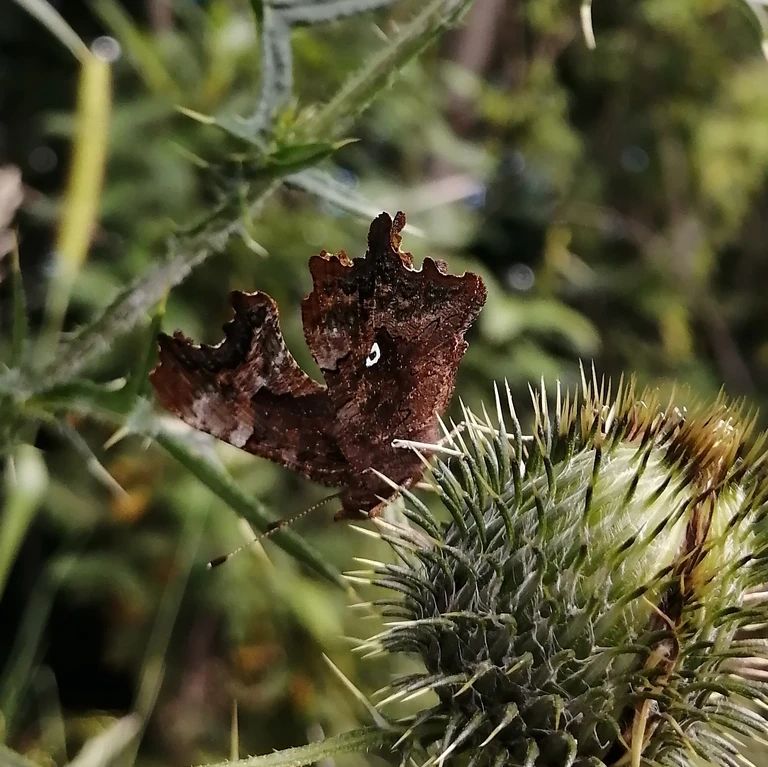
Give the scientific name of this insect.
Polygonia c-album
